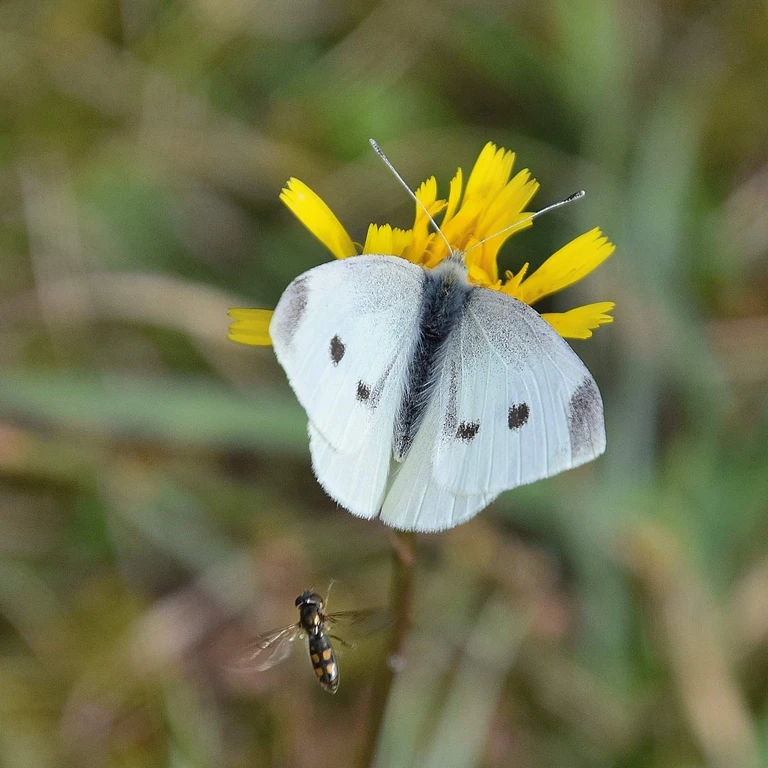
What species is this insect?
Pieris rapae
